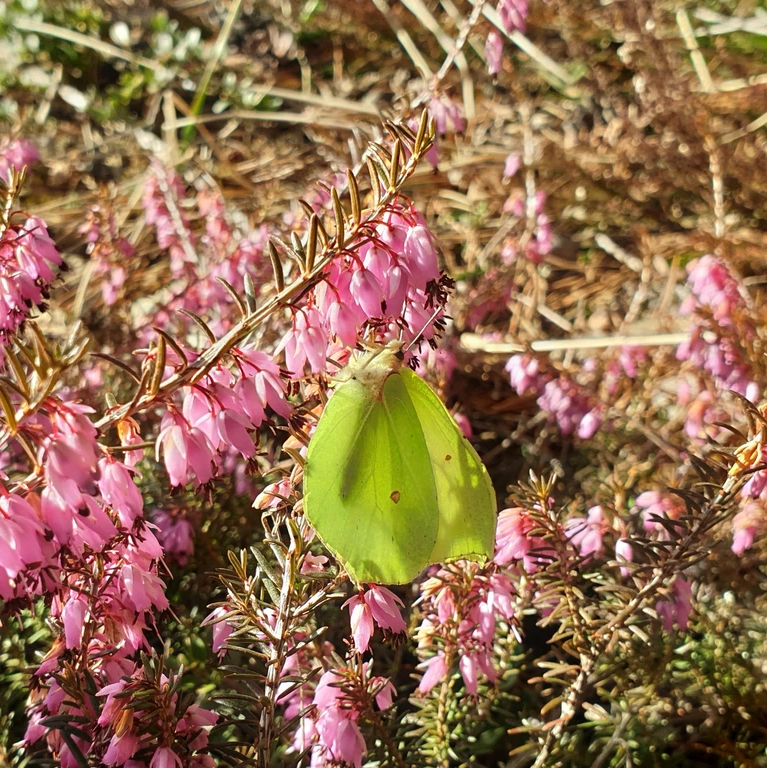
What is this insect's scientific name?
Gonepteryx rhamni
